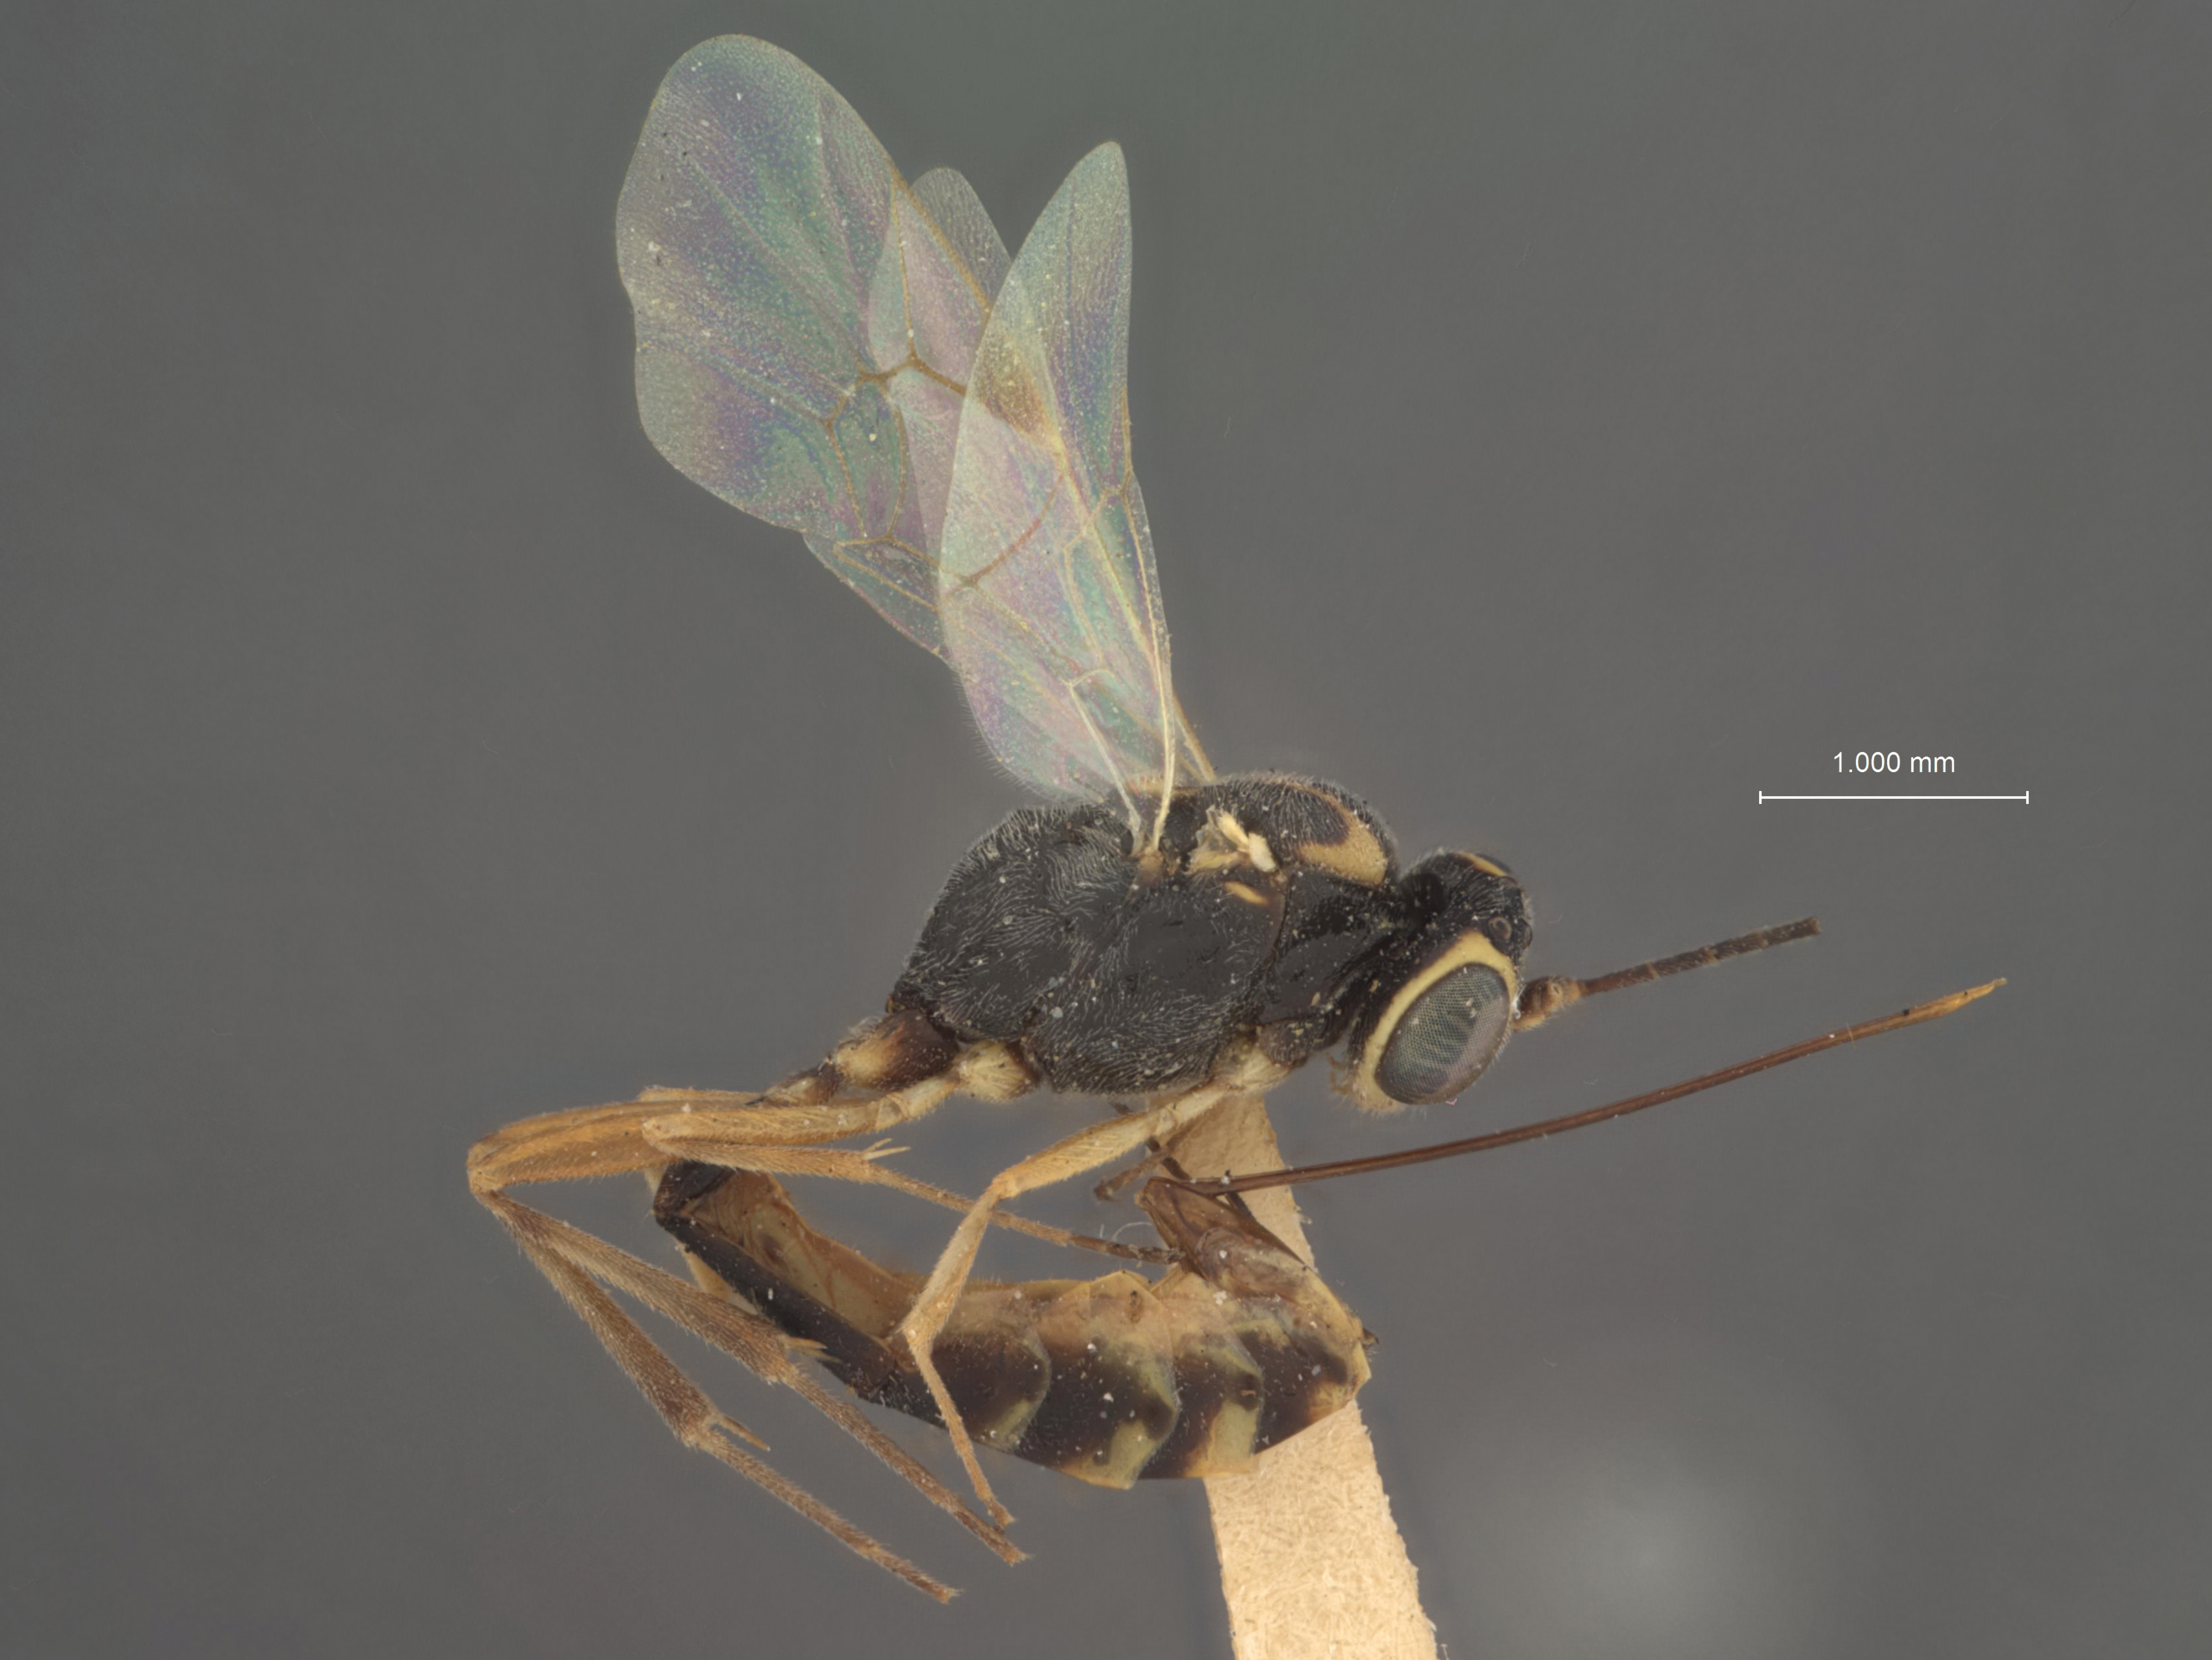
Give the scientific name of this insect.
Cremastus cylindricus
